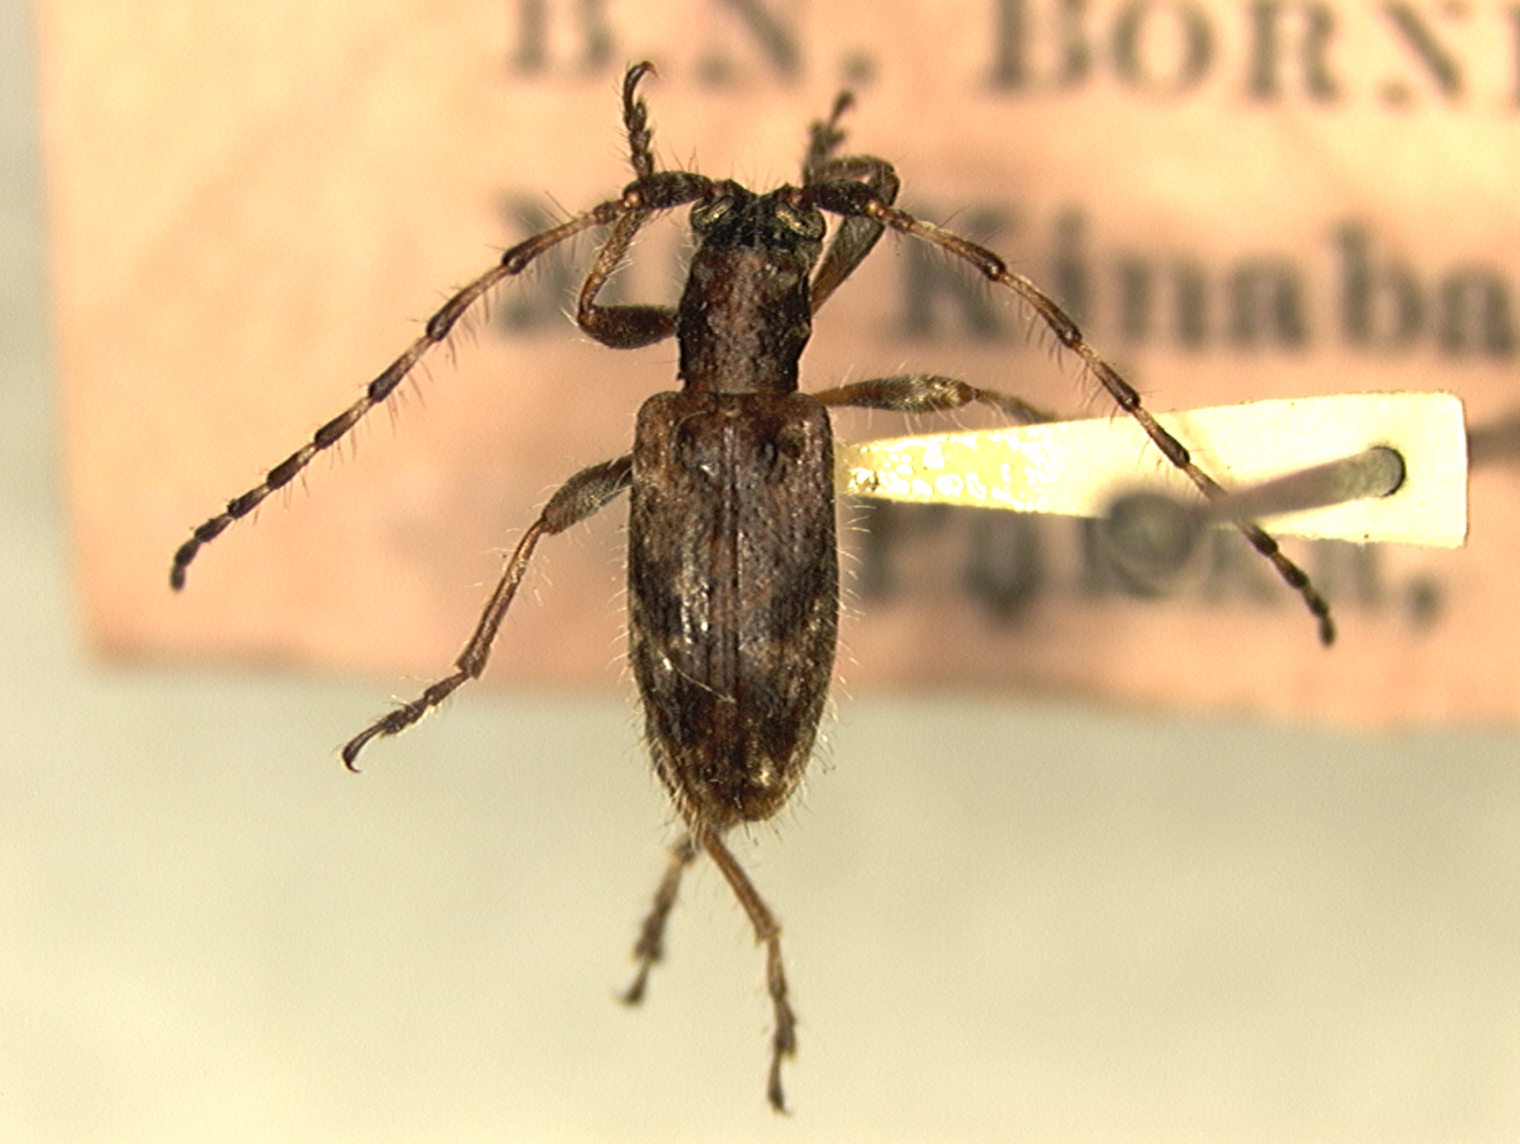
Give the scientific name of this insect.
Heteropalpoides aberrans
